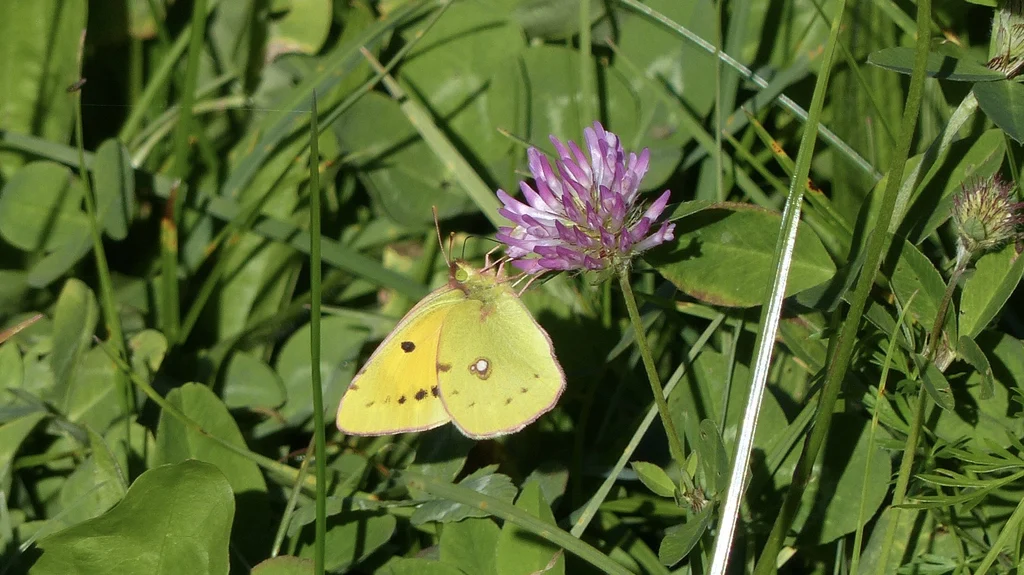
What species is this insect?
Colias croceus
